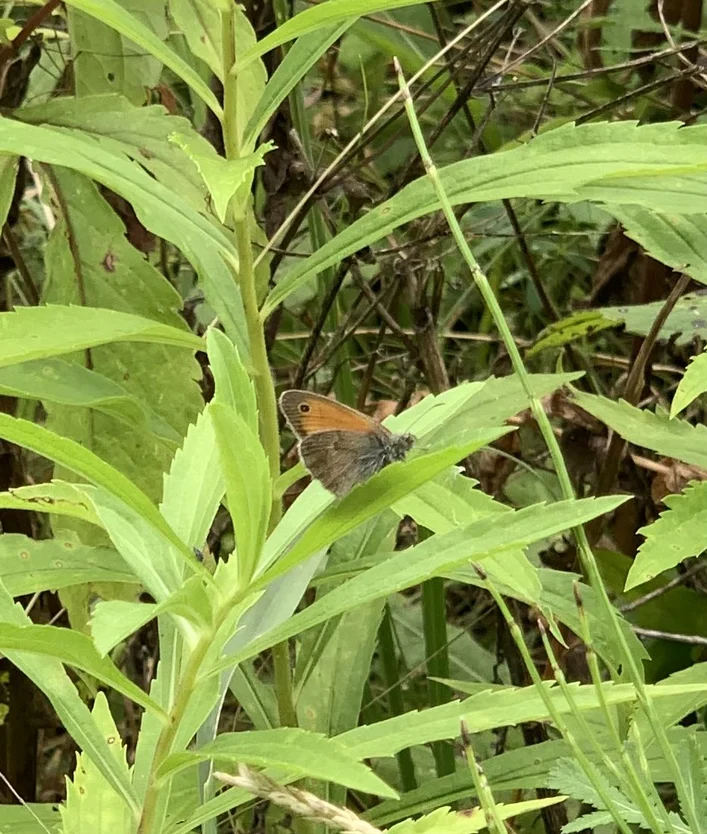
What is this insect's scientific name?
Coenonympha pamphilus
